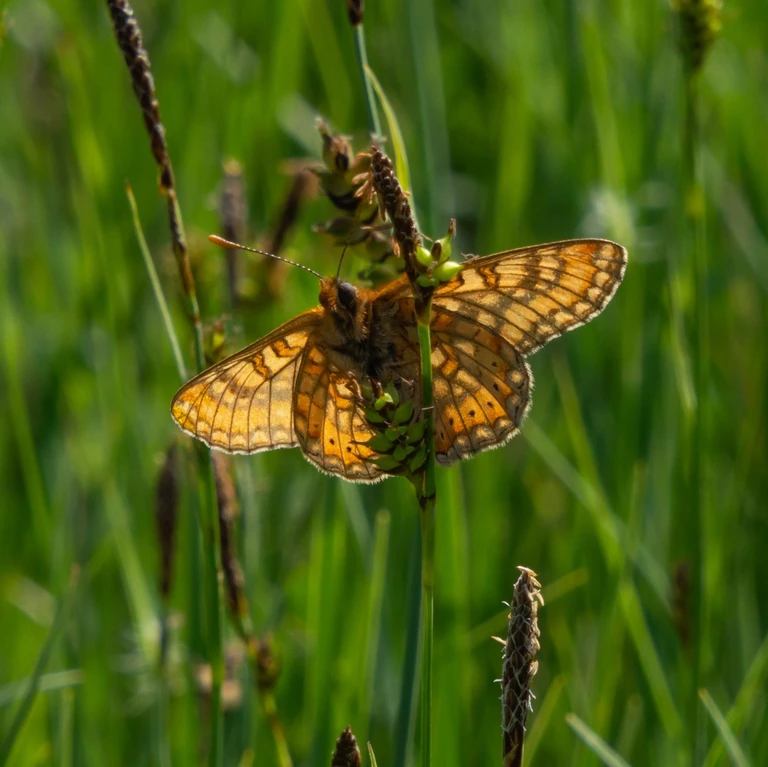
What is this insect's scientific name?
Euphydryas aurinia
